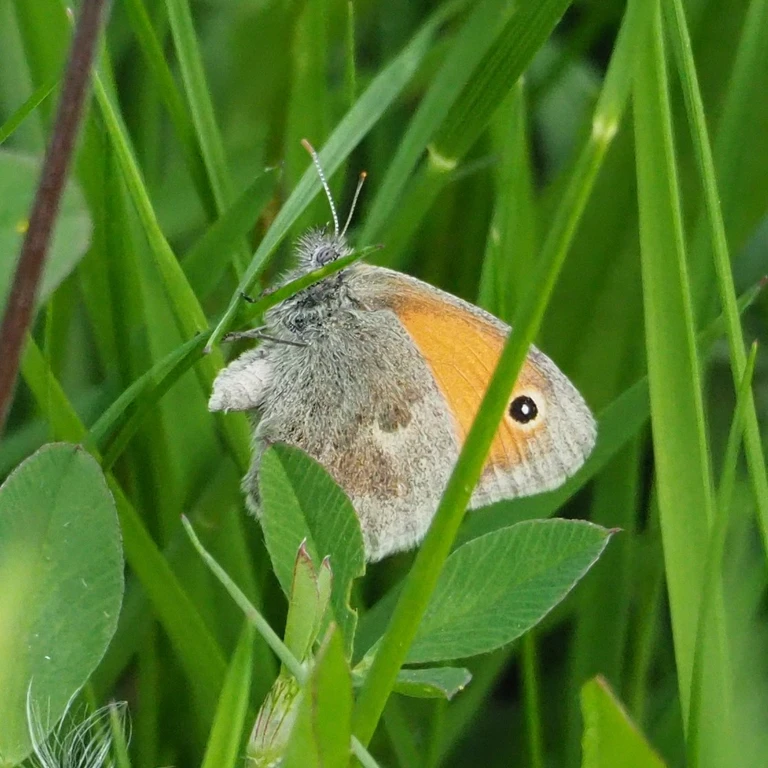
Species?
Coenonympha pamphilus
